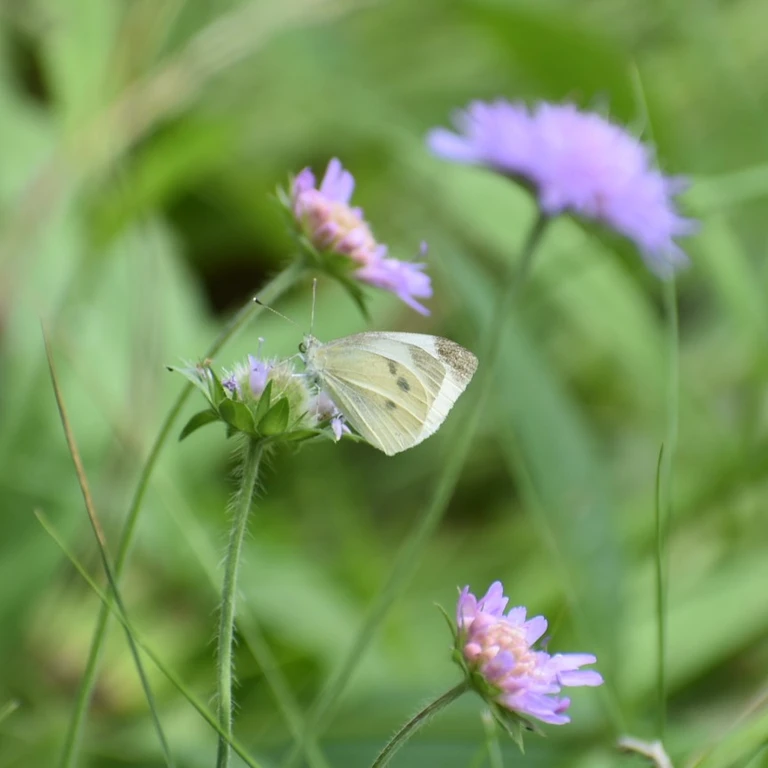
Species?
Pieris rapae
